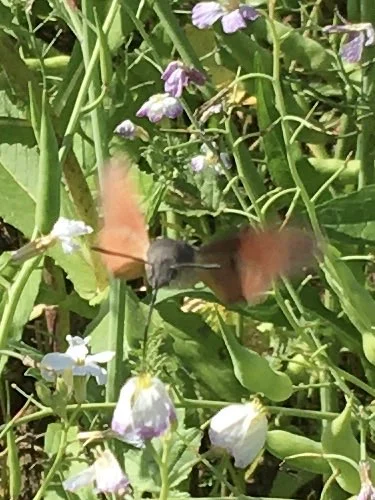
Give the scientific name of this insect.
Macroglossum stellatarum
